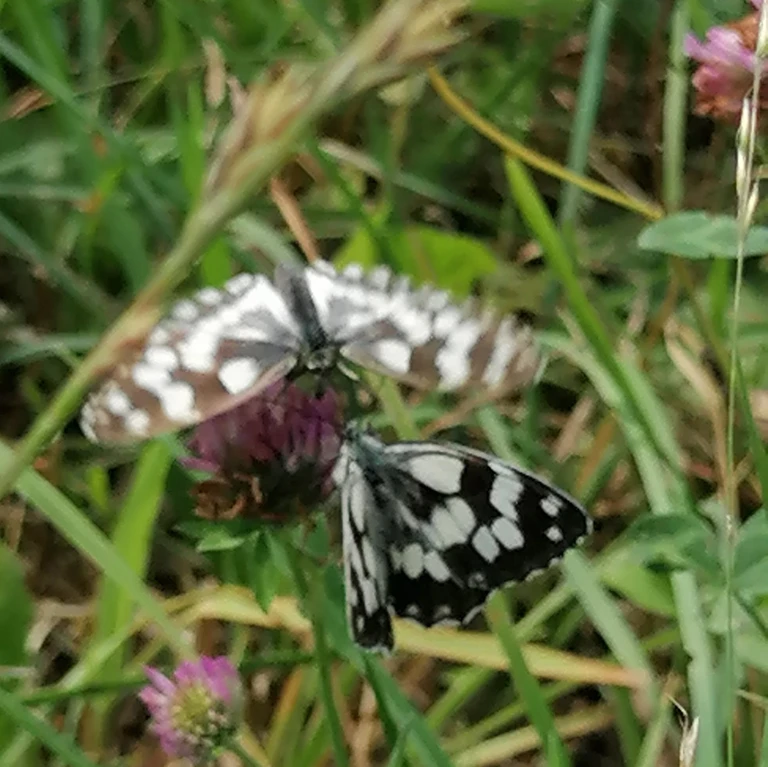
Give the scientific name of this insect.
Melanargia galathea
